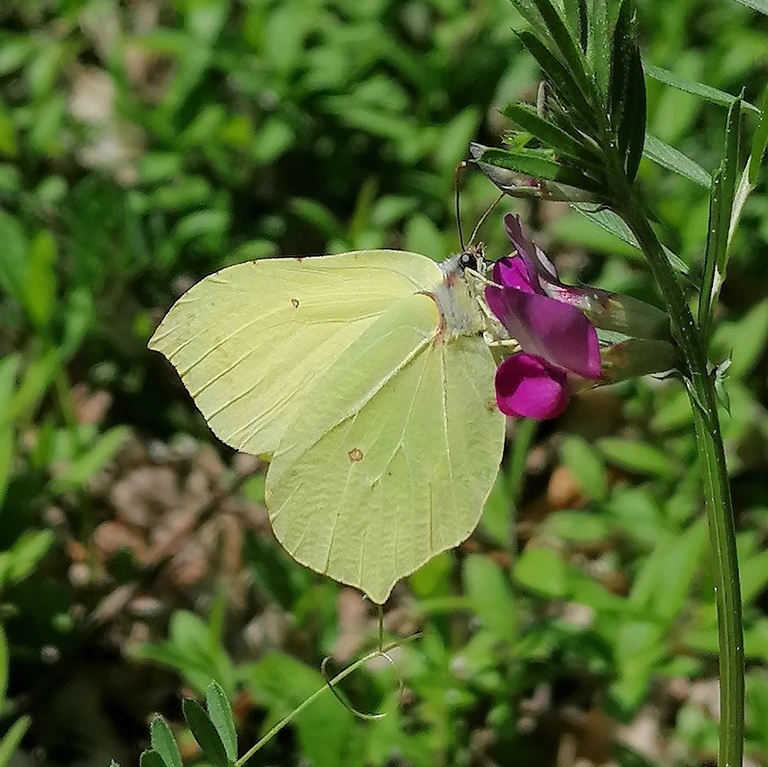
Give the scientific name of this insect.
Gonepteryx rhamni
